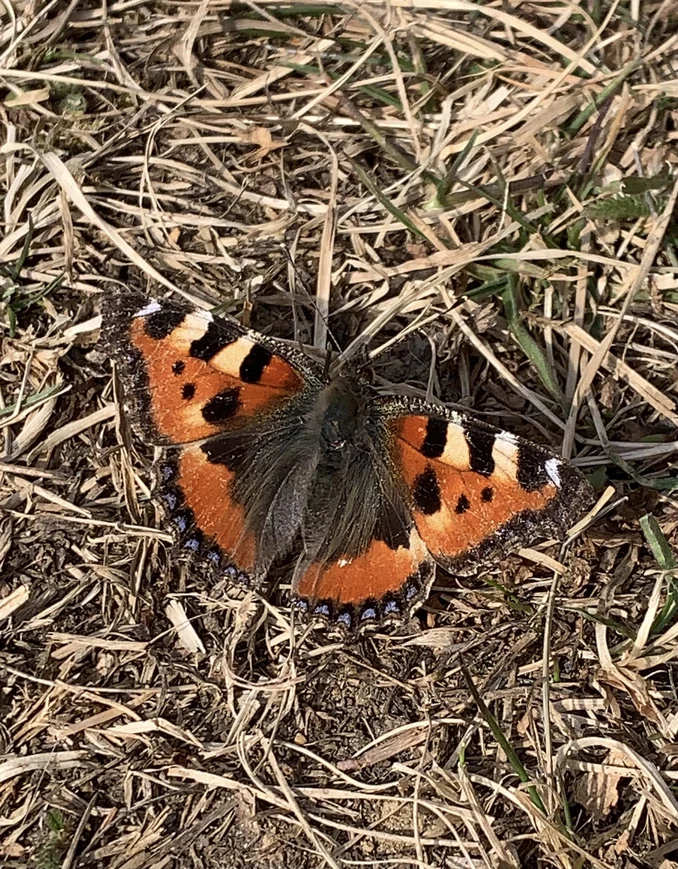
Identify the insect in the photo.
Aglais urticae
